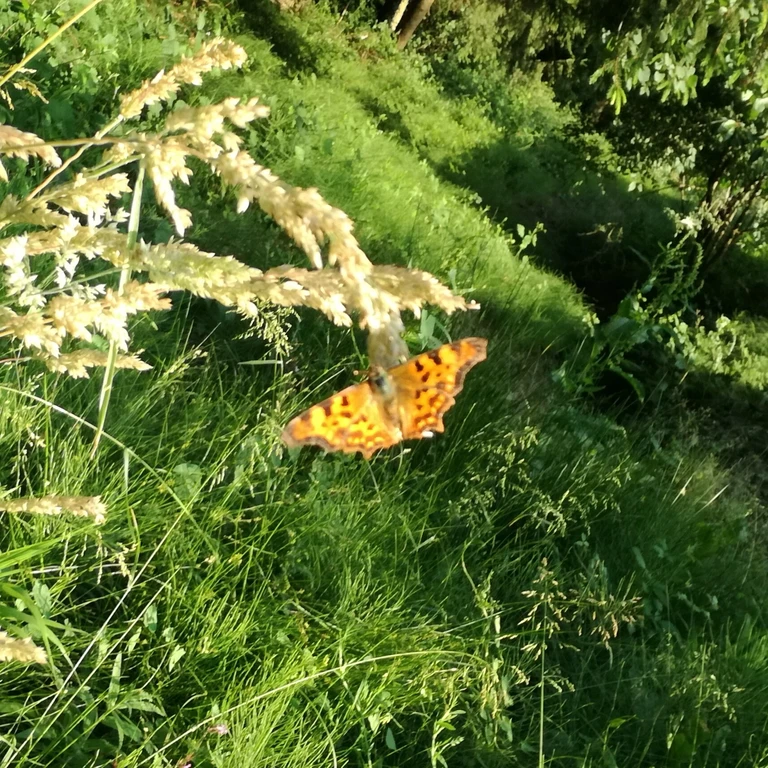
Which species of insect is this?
Polygonia c-album
